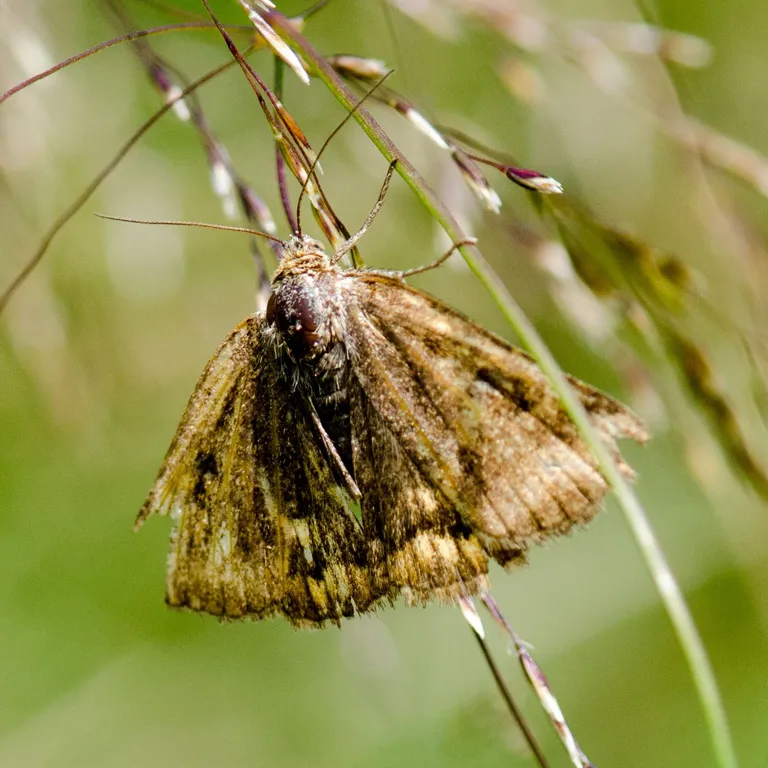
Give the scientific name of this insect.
Euclidia glyphica
